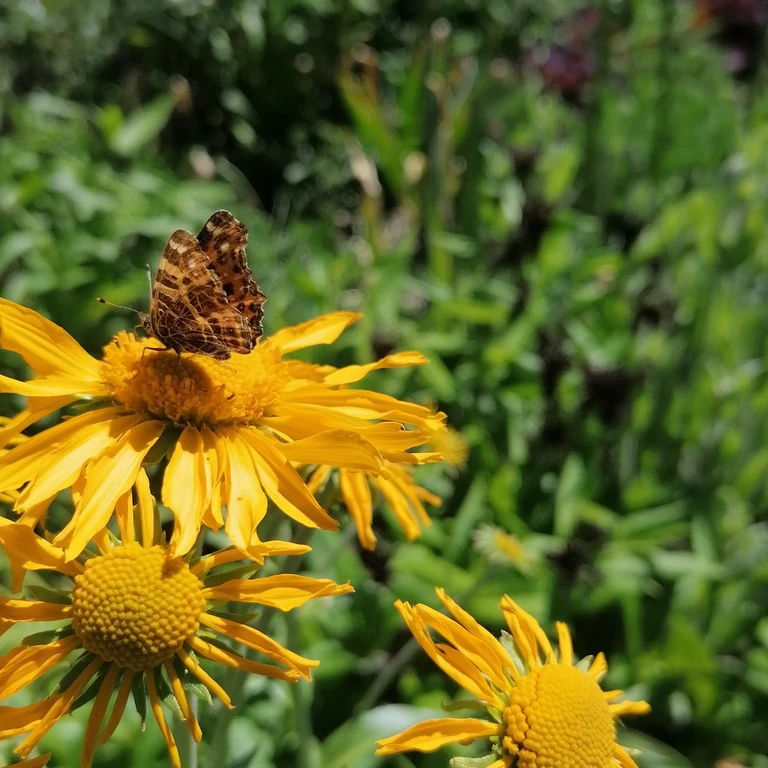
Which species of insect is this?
Araschnia levana
